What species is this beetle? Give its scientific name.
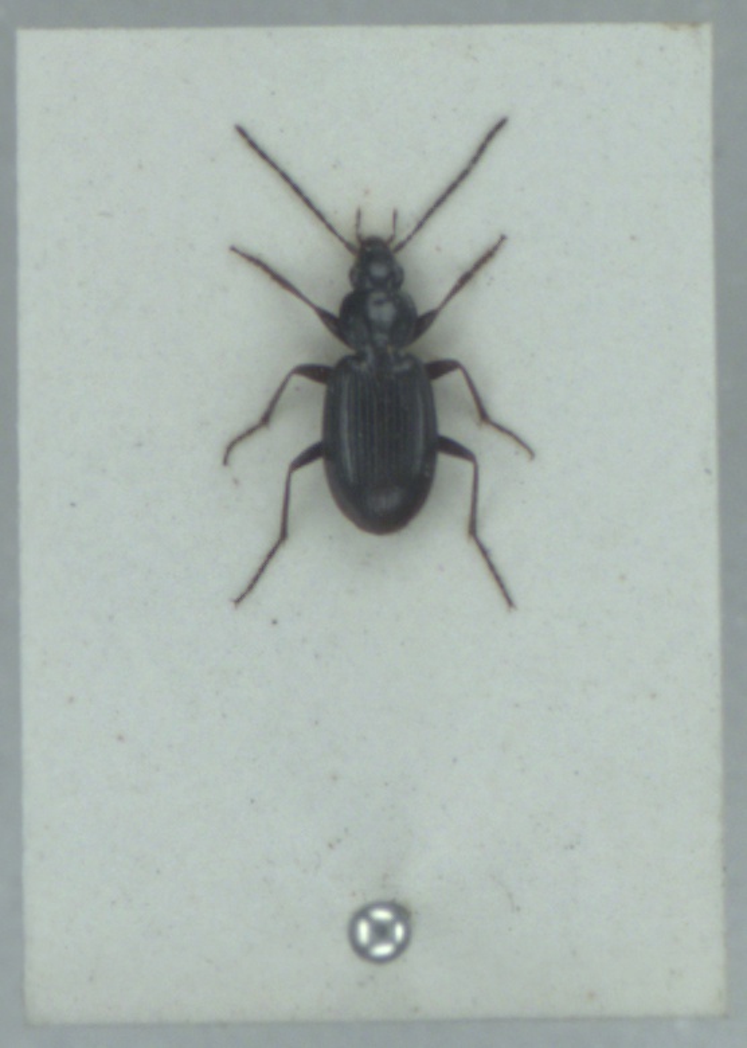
Agonum fuliginosum
